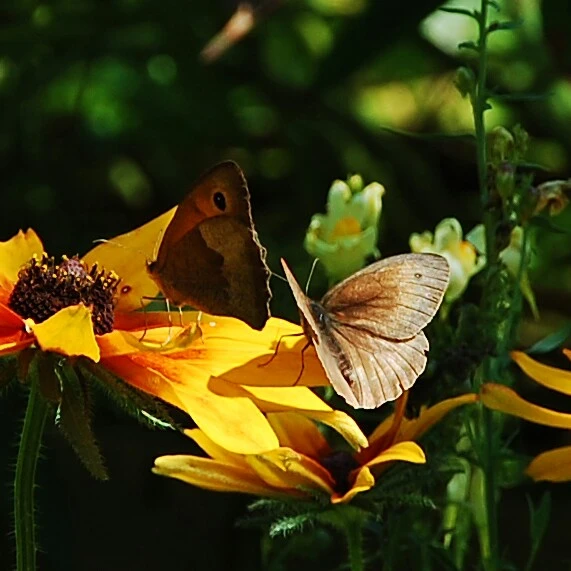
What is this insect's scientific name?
Maniola jurtina
